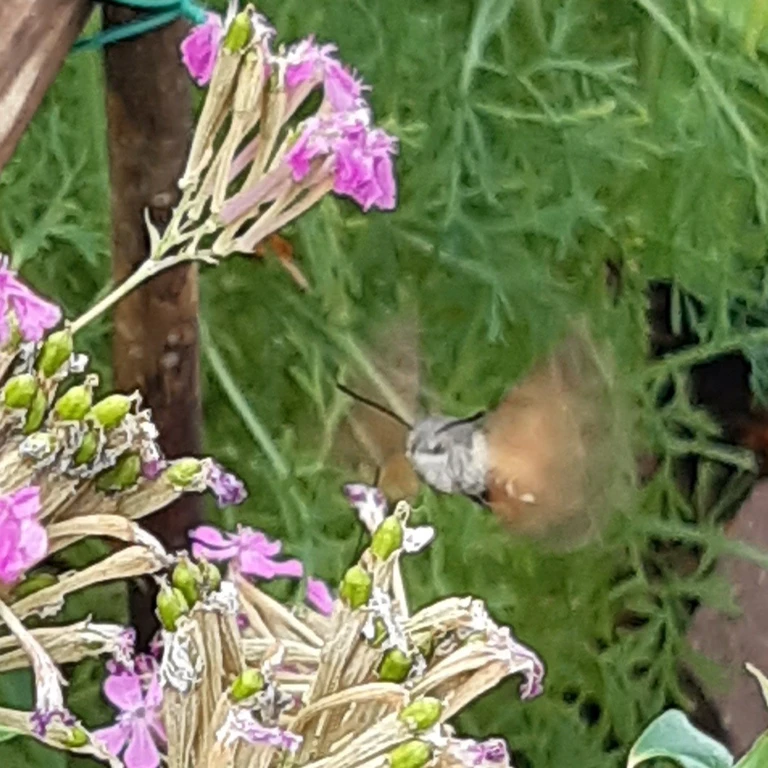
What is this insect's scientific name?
Macroglossum stellatarum
